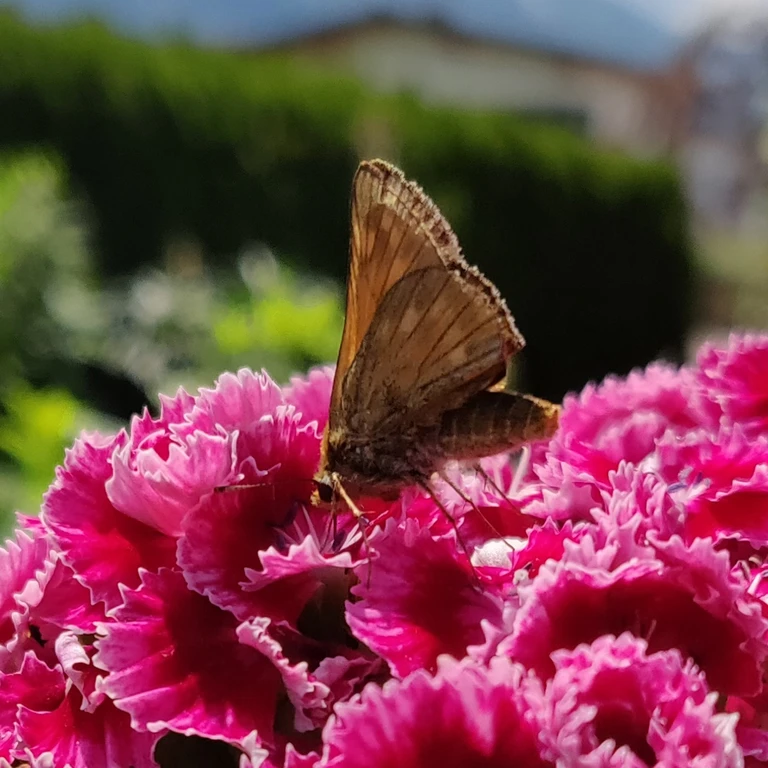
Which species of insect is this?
Ochlodes sylvanus (also Ochlodes venata)
